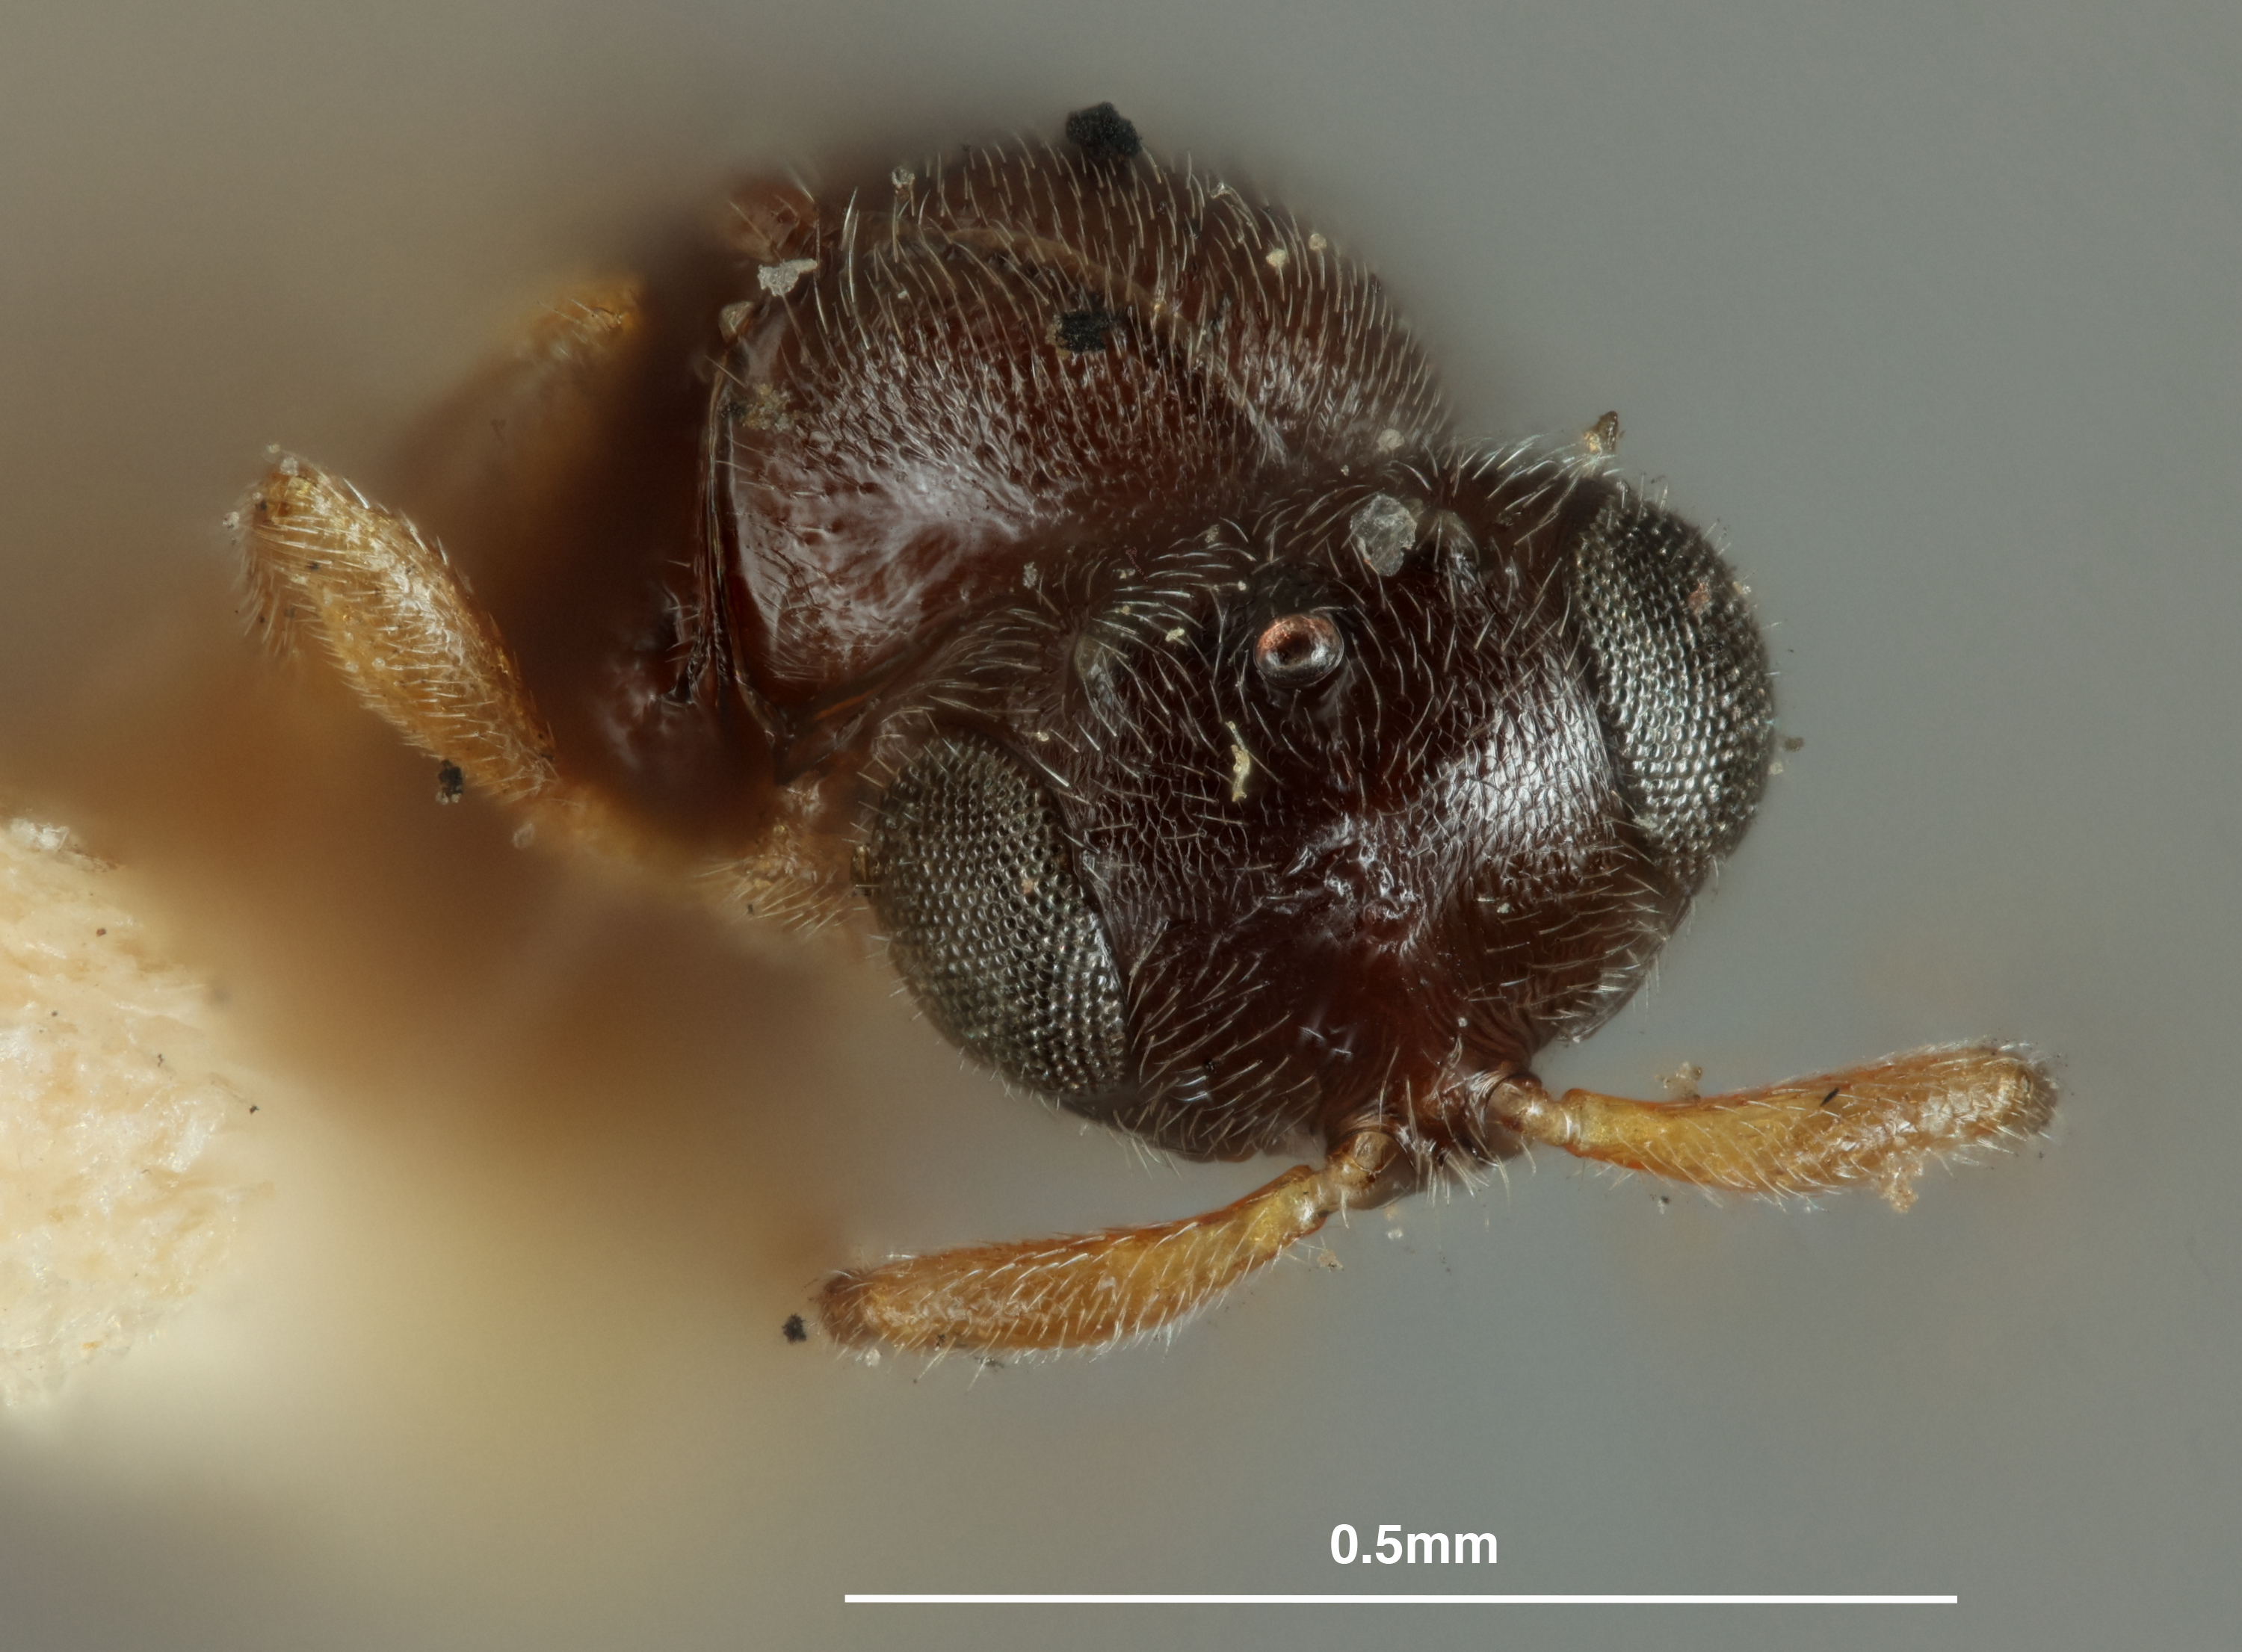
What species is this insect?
Monocrita carinata
